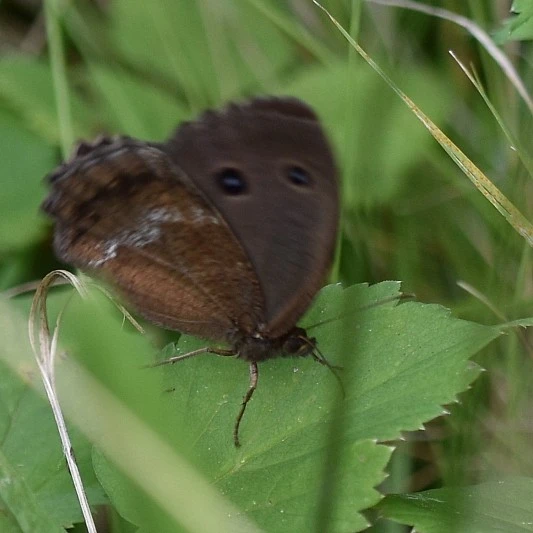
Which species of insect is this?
Minois dryas
